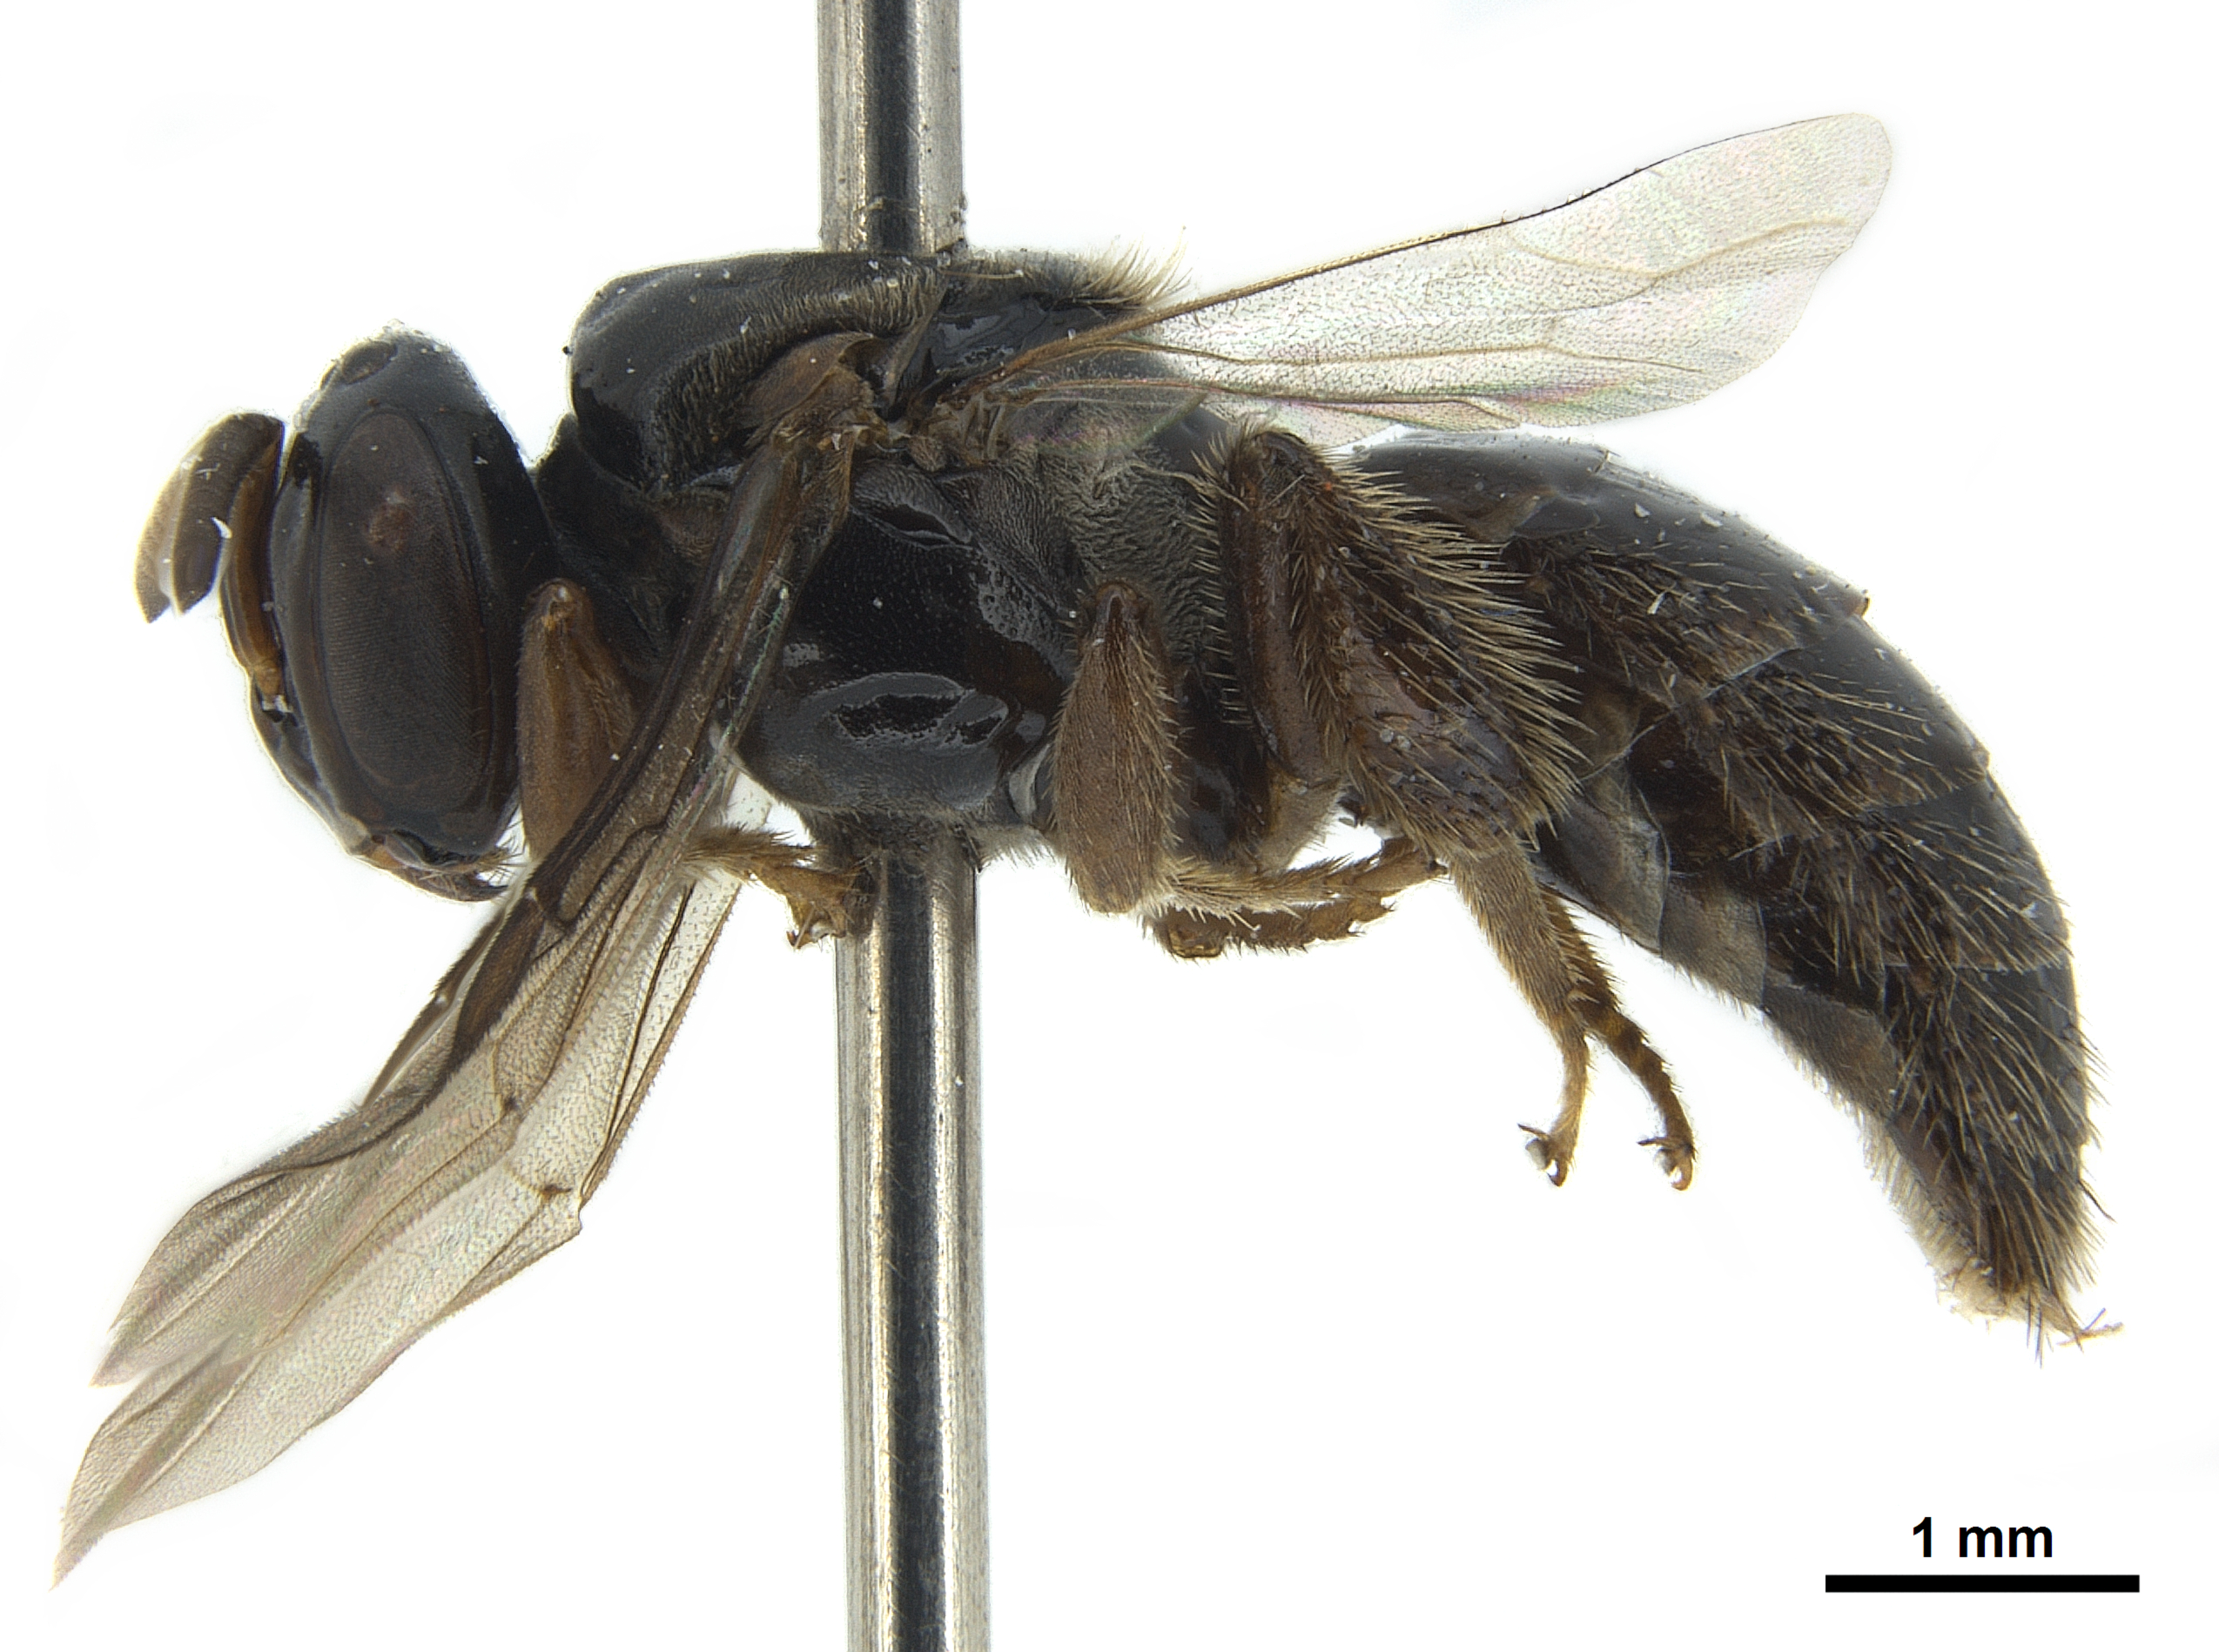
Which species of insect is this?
Lestrimelitta spinosa
